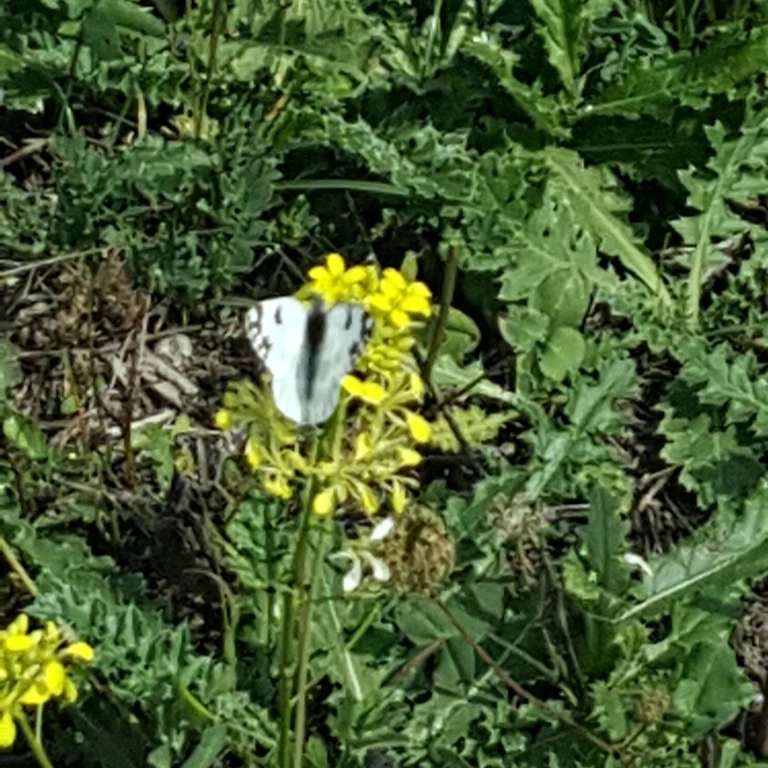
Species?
Pontia edusa
